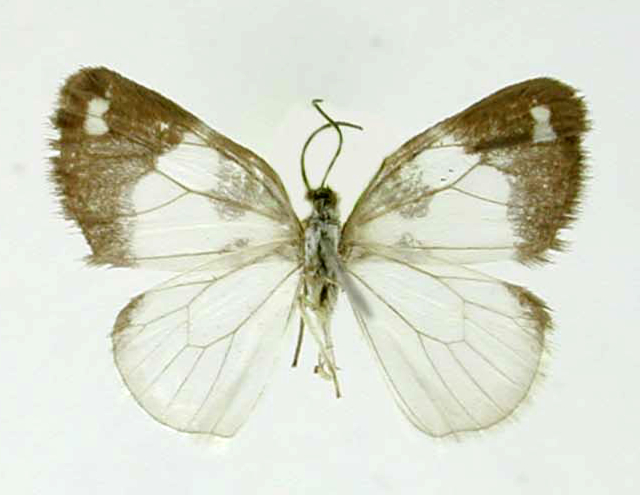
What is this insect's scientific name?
Heterusia aperta
